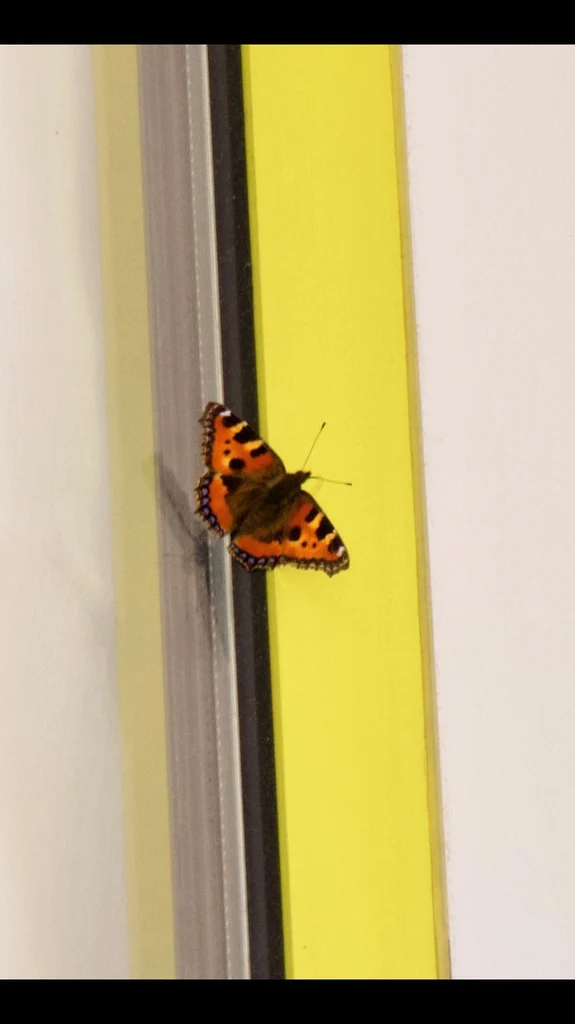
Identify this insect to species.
Aglais urticae
